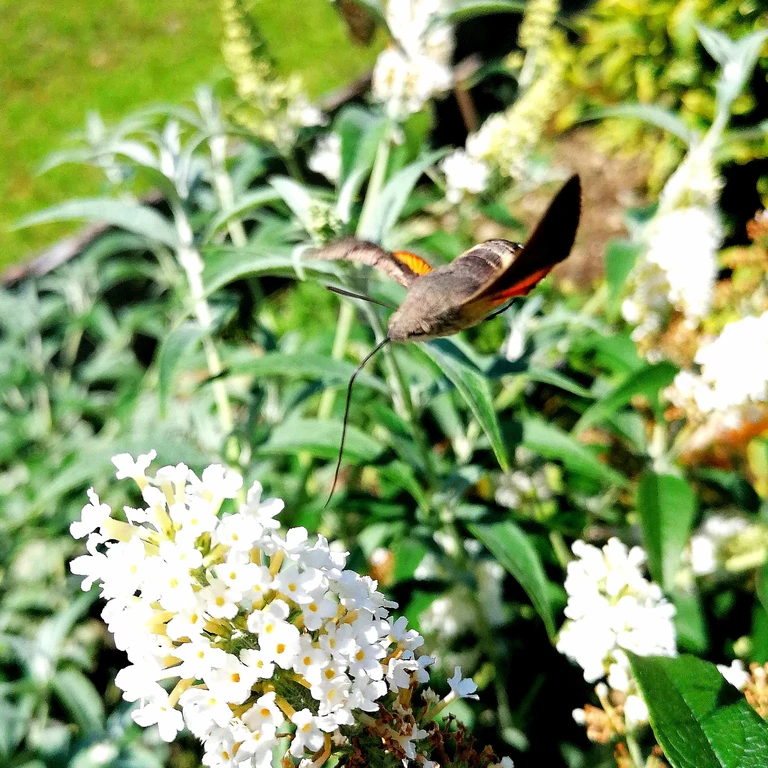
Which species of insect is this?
Macroglossum stellatarum
